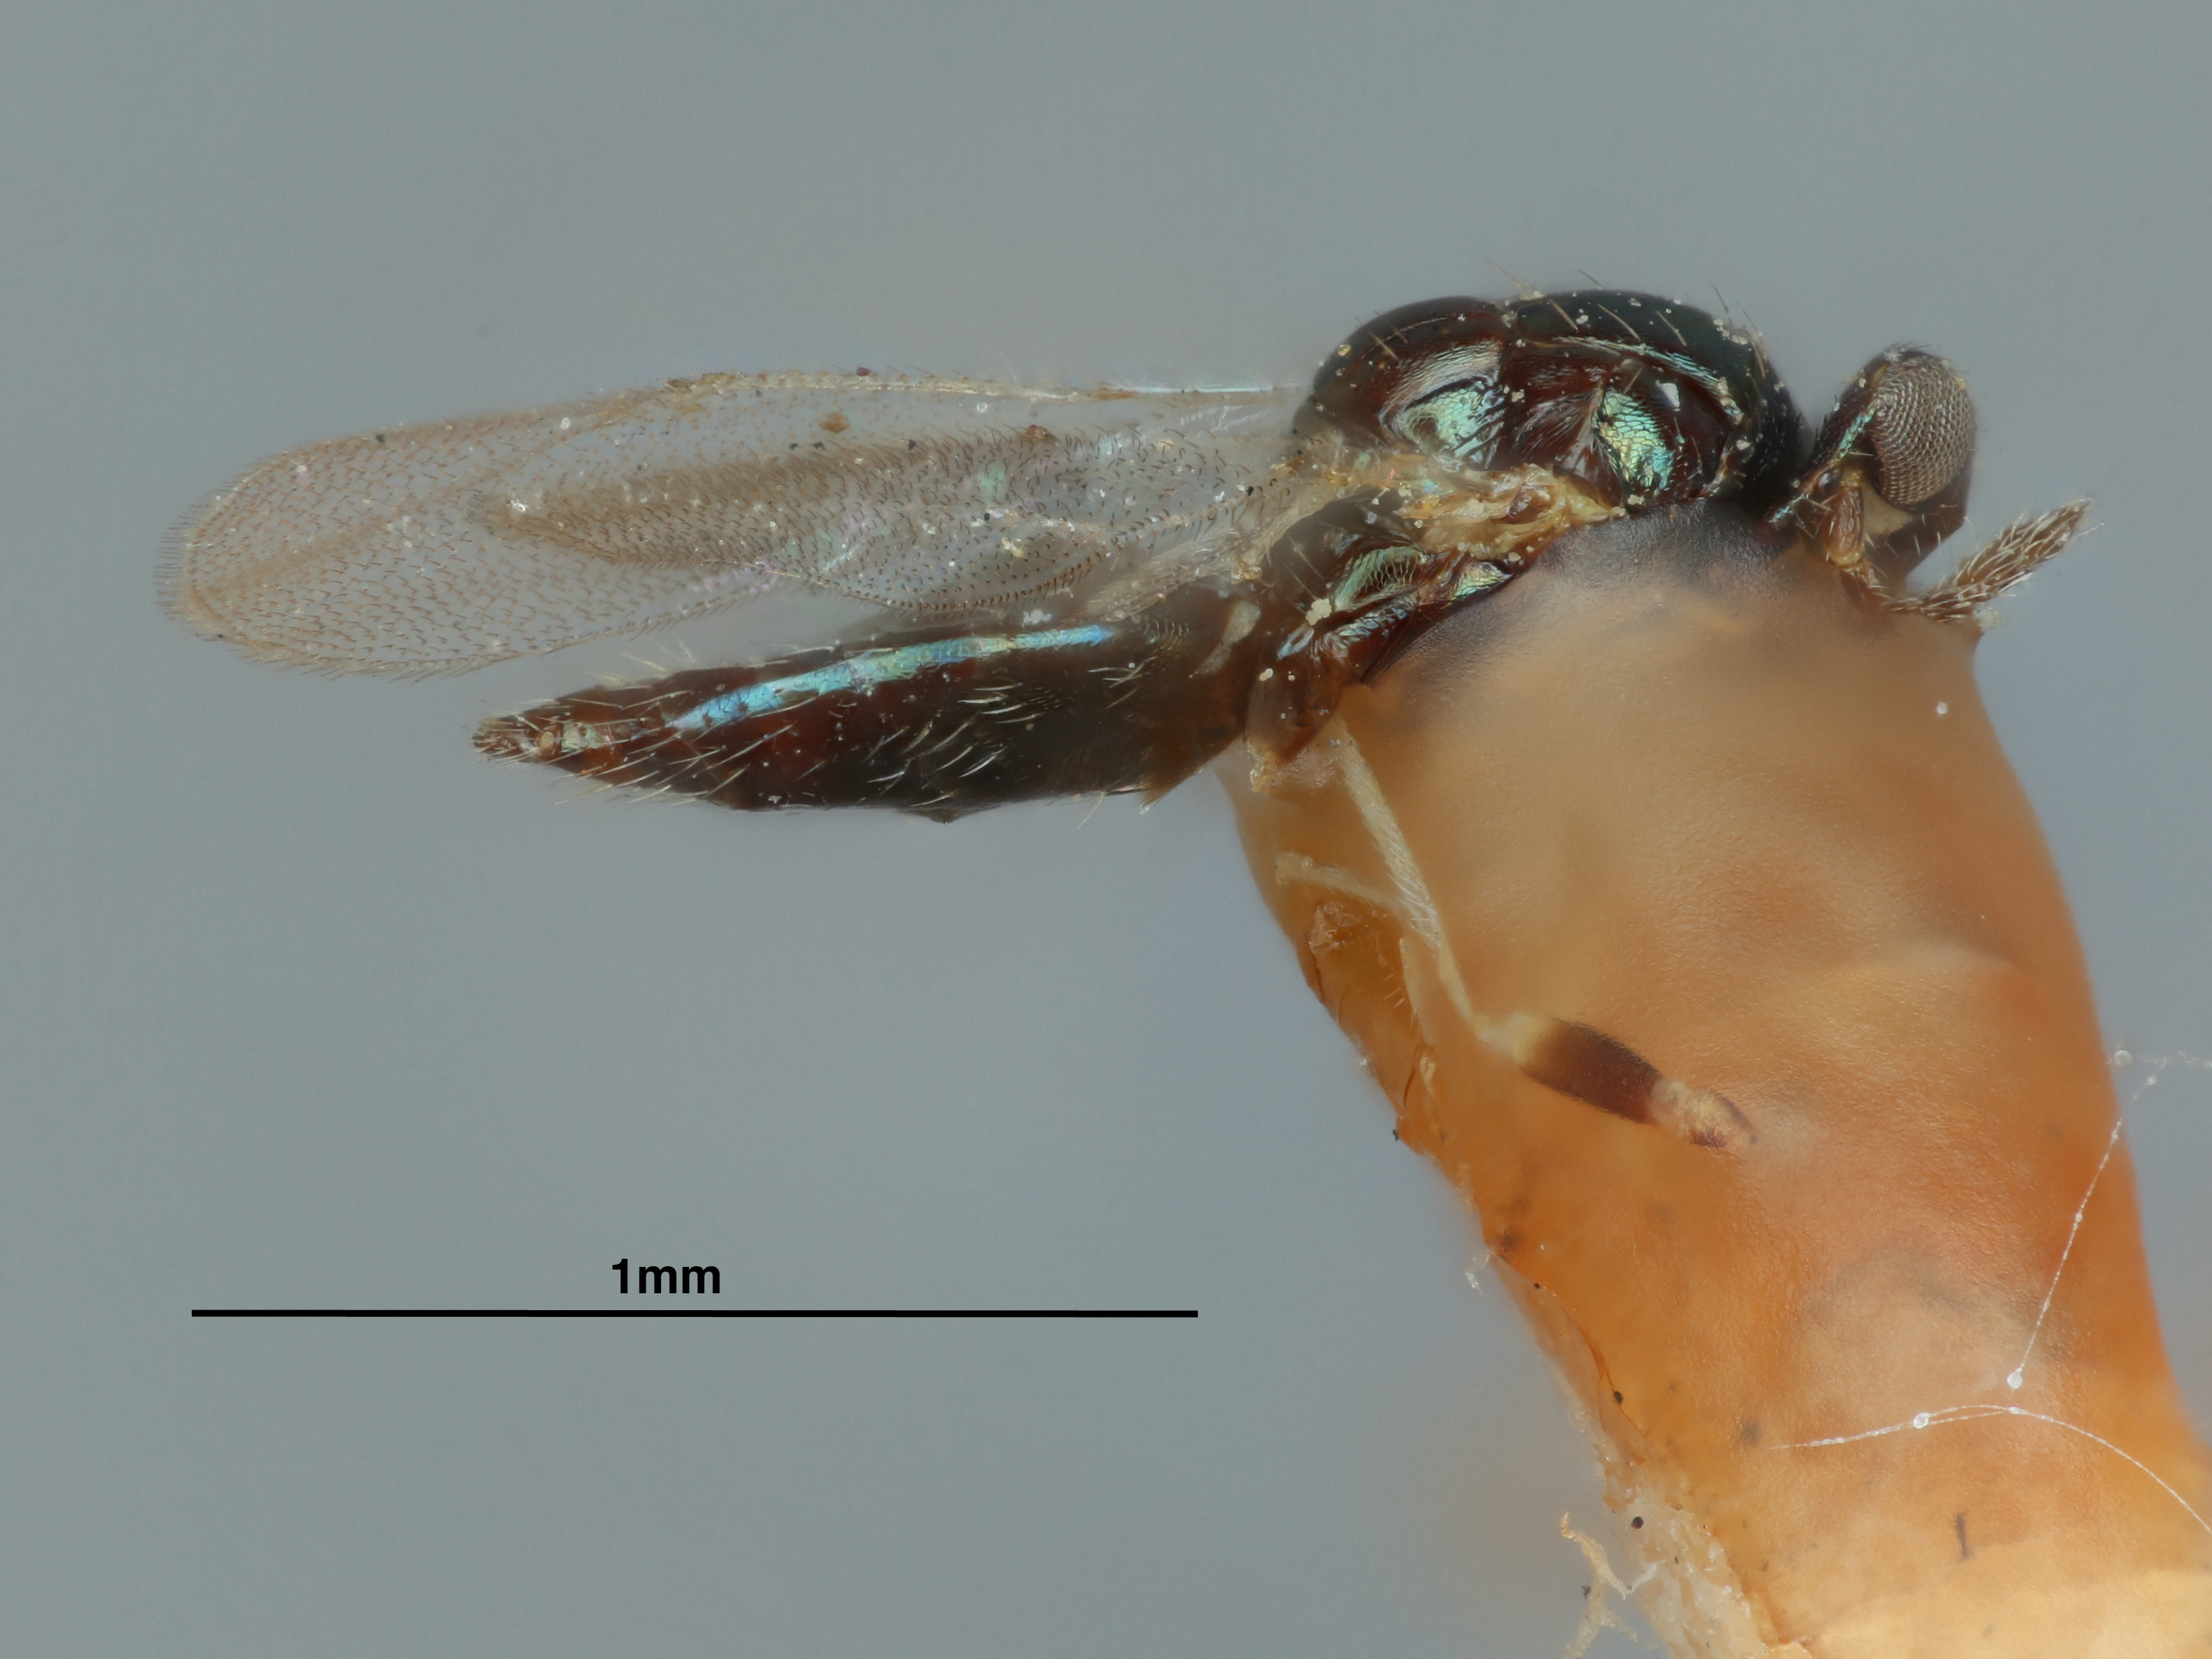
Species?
Tetrastichus microrhopalae
